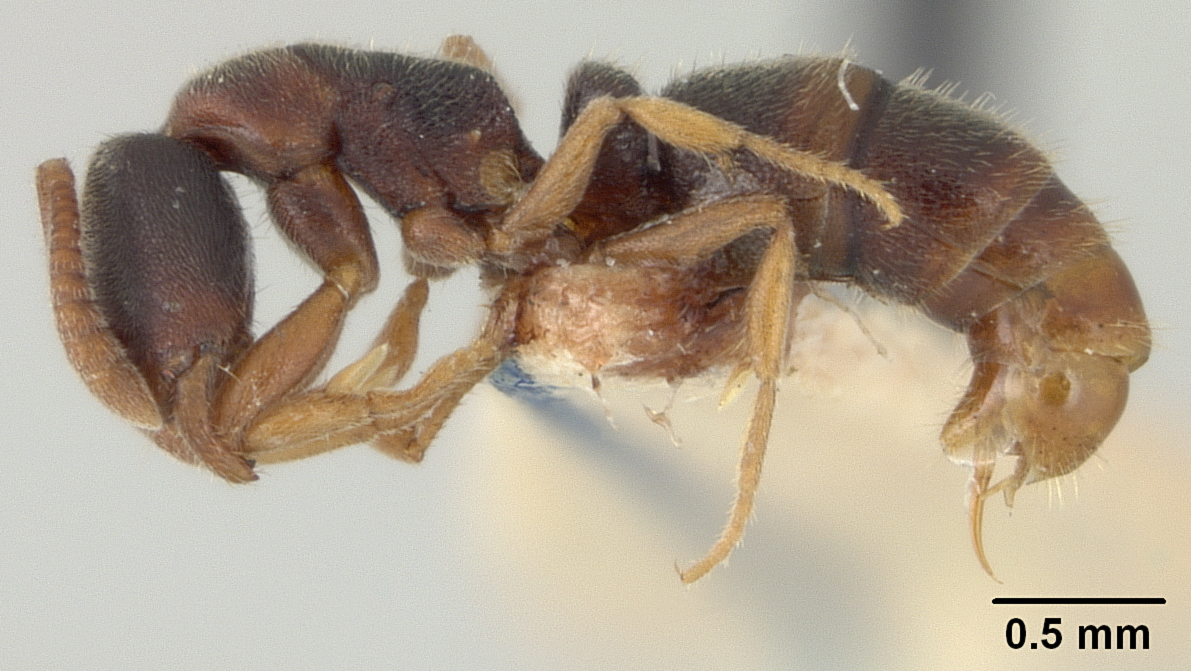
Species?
Ponera scabra
